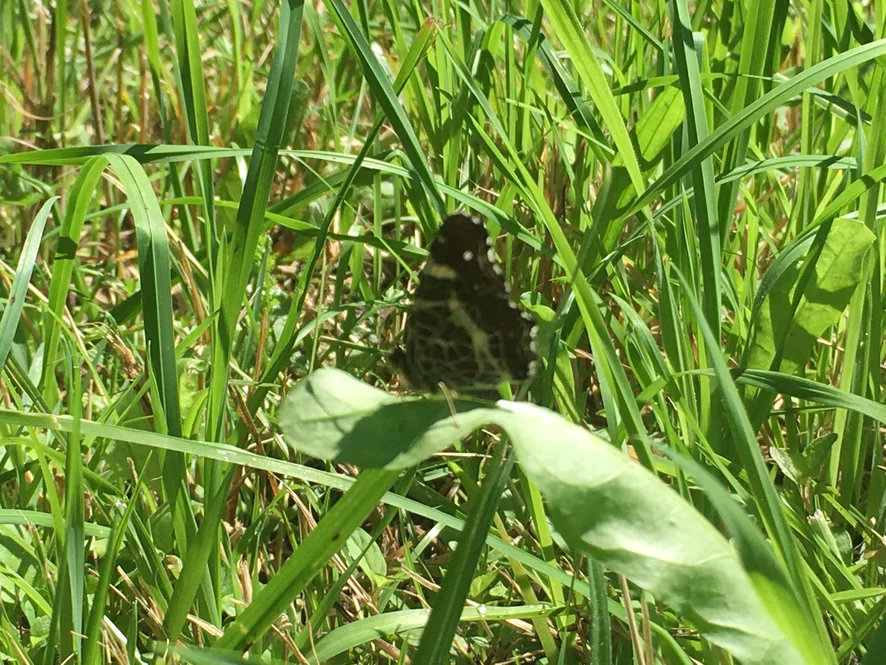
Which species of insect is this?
Araschnia levana
